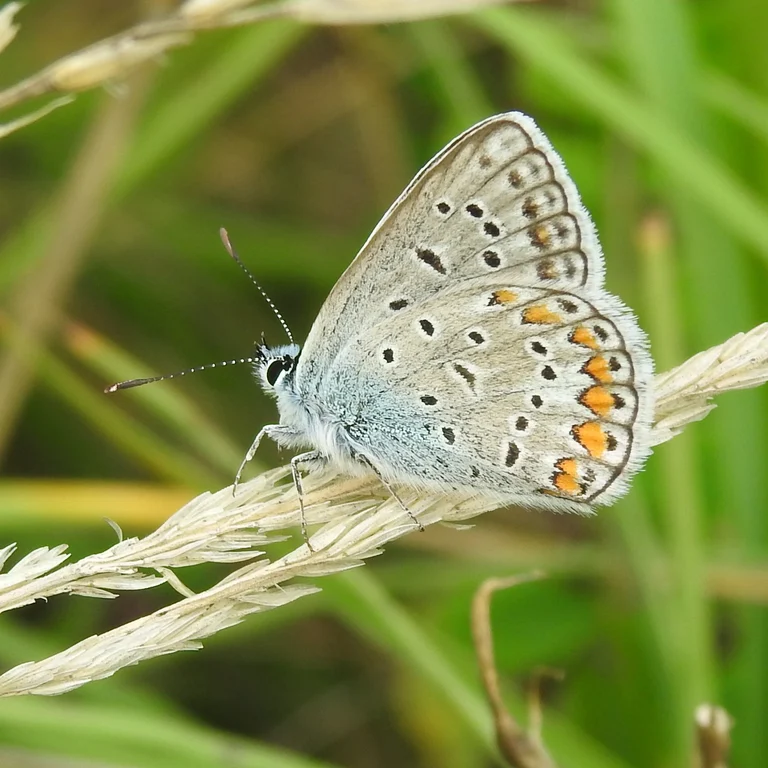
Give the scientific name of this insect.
Polyommatus icarus
